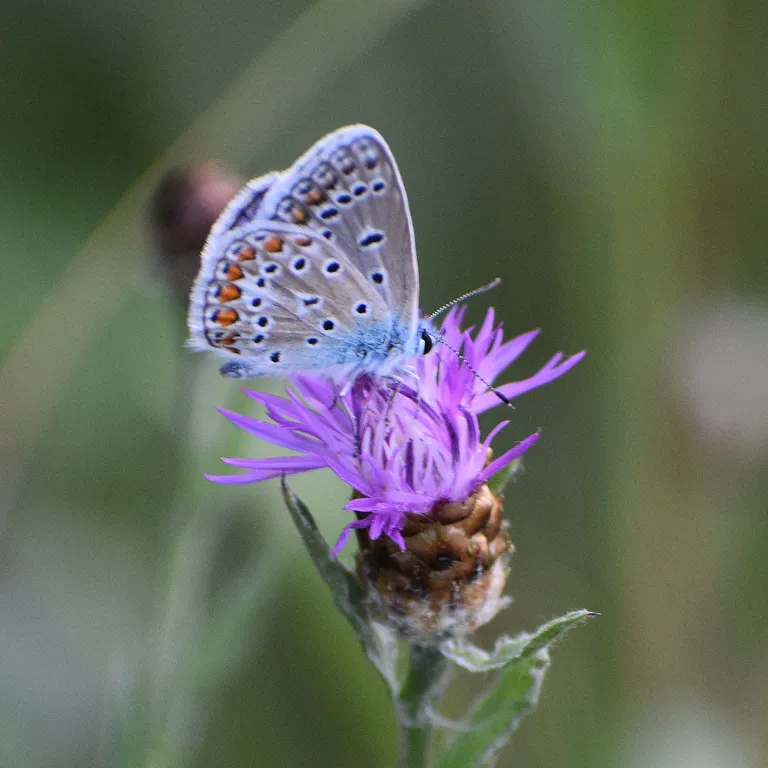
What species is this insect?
Polyommatus icarus
